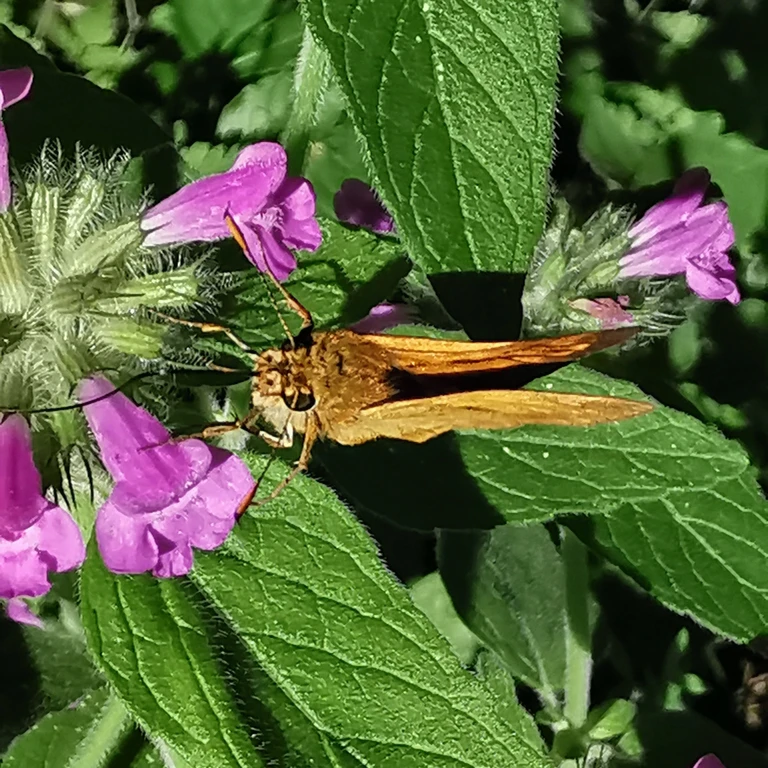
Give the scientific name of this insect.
Ochlodes sylvanus (also Ochlodes venata)
